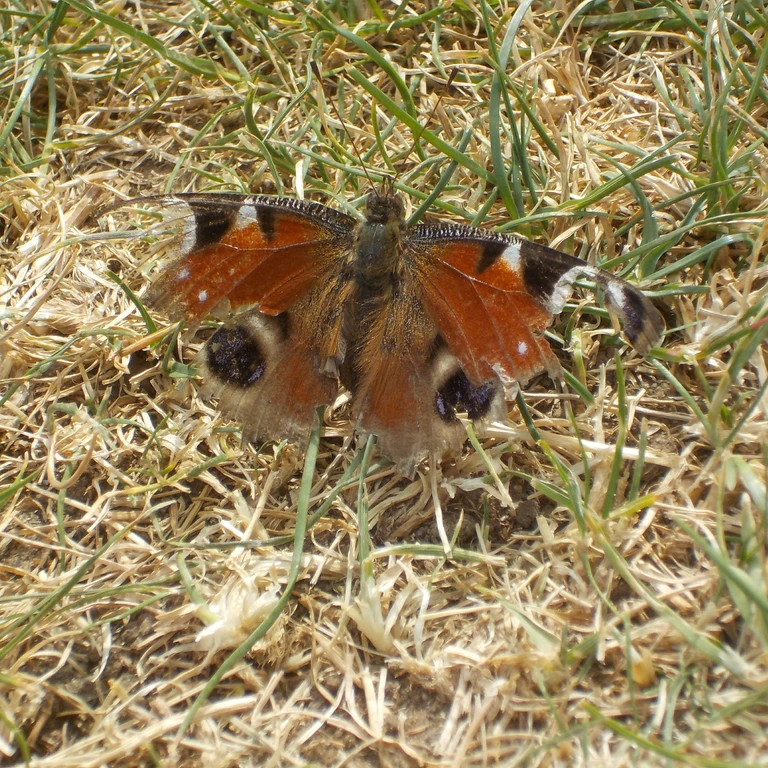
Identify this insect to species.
Aglais io
